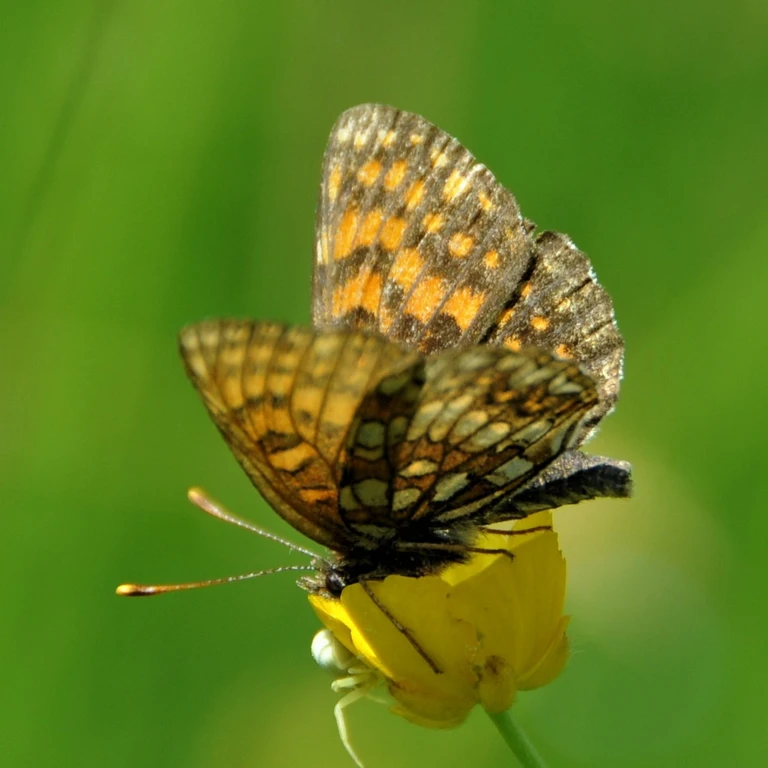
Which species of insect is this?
Melitaea diamina
